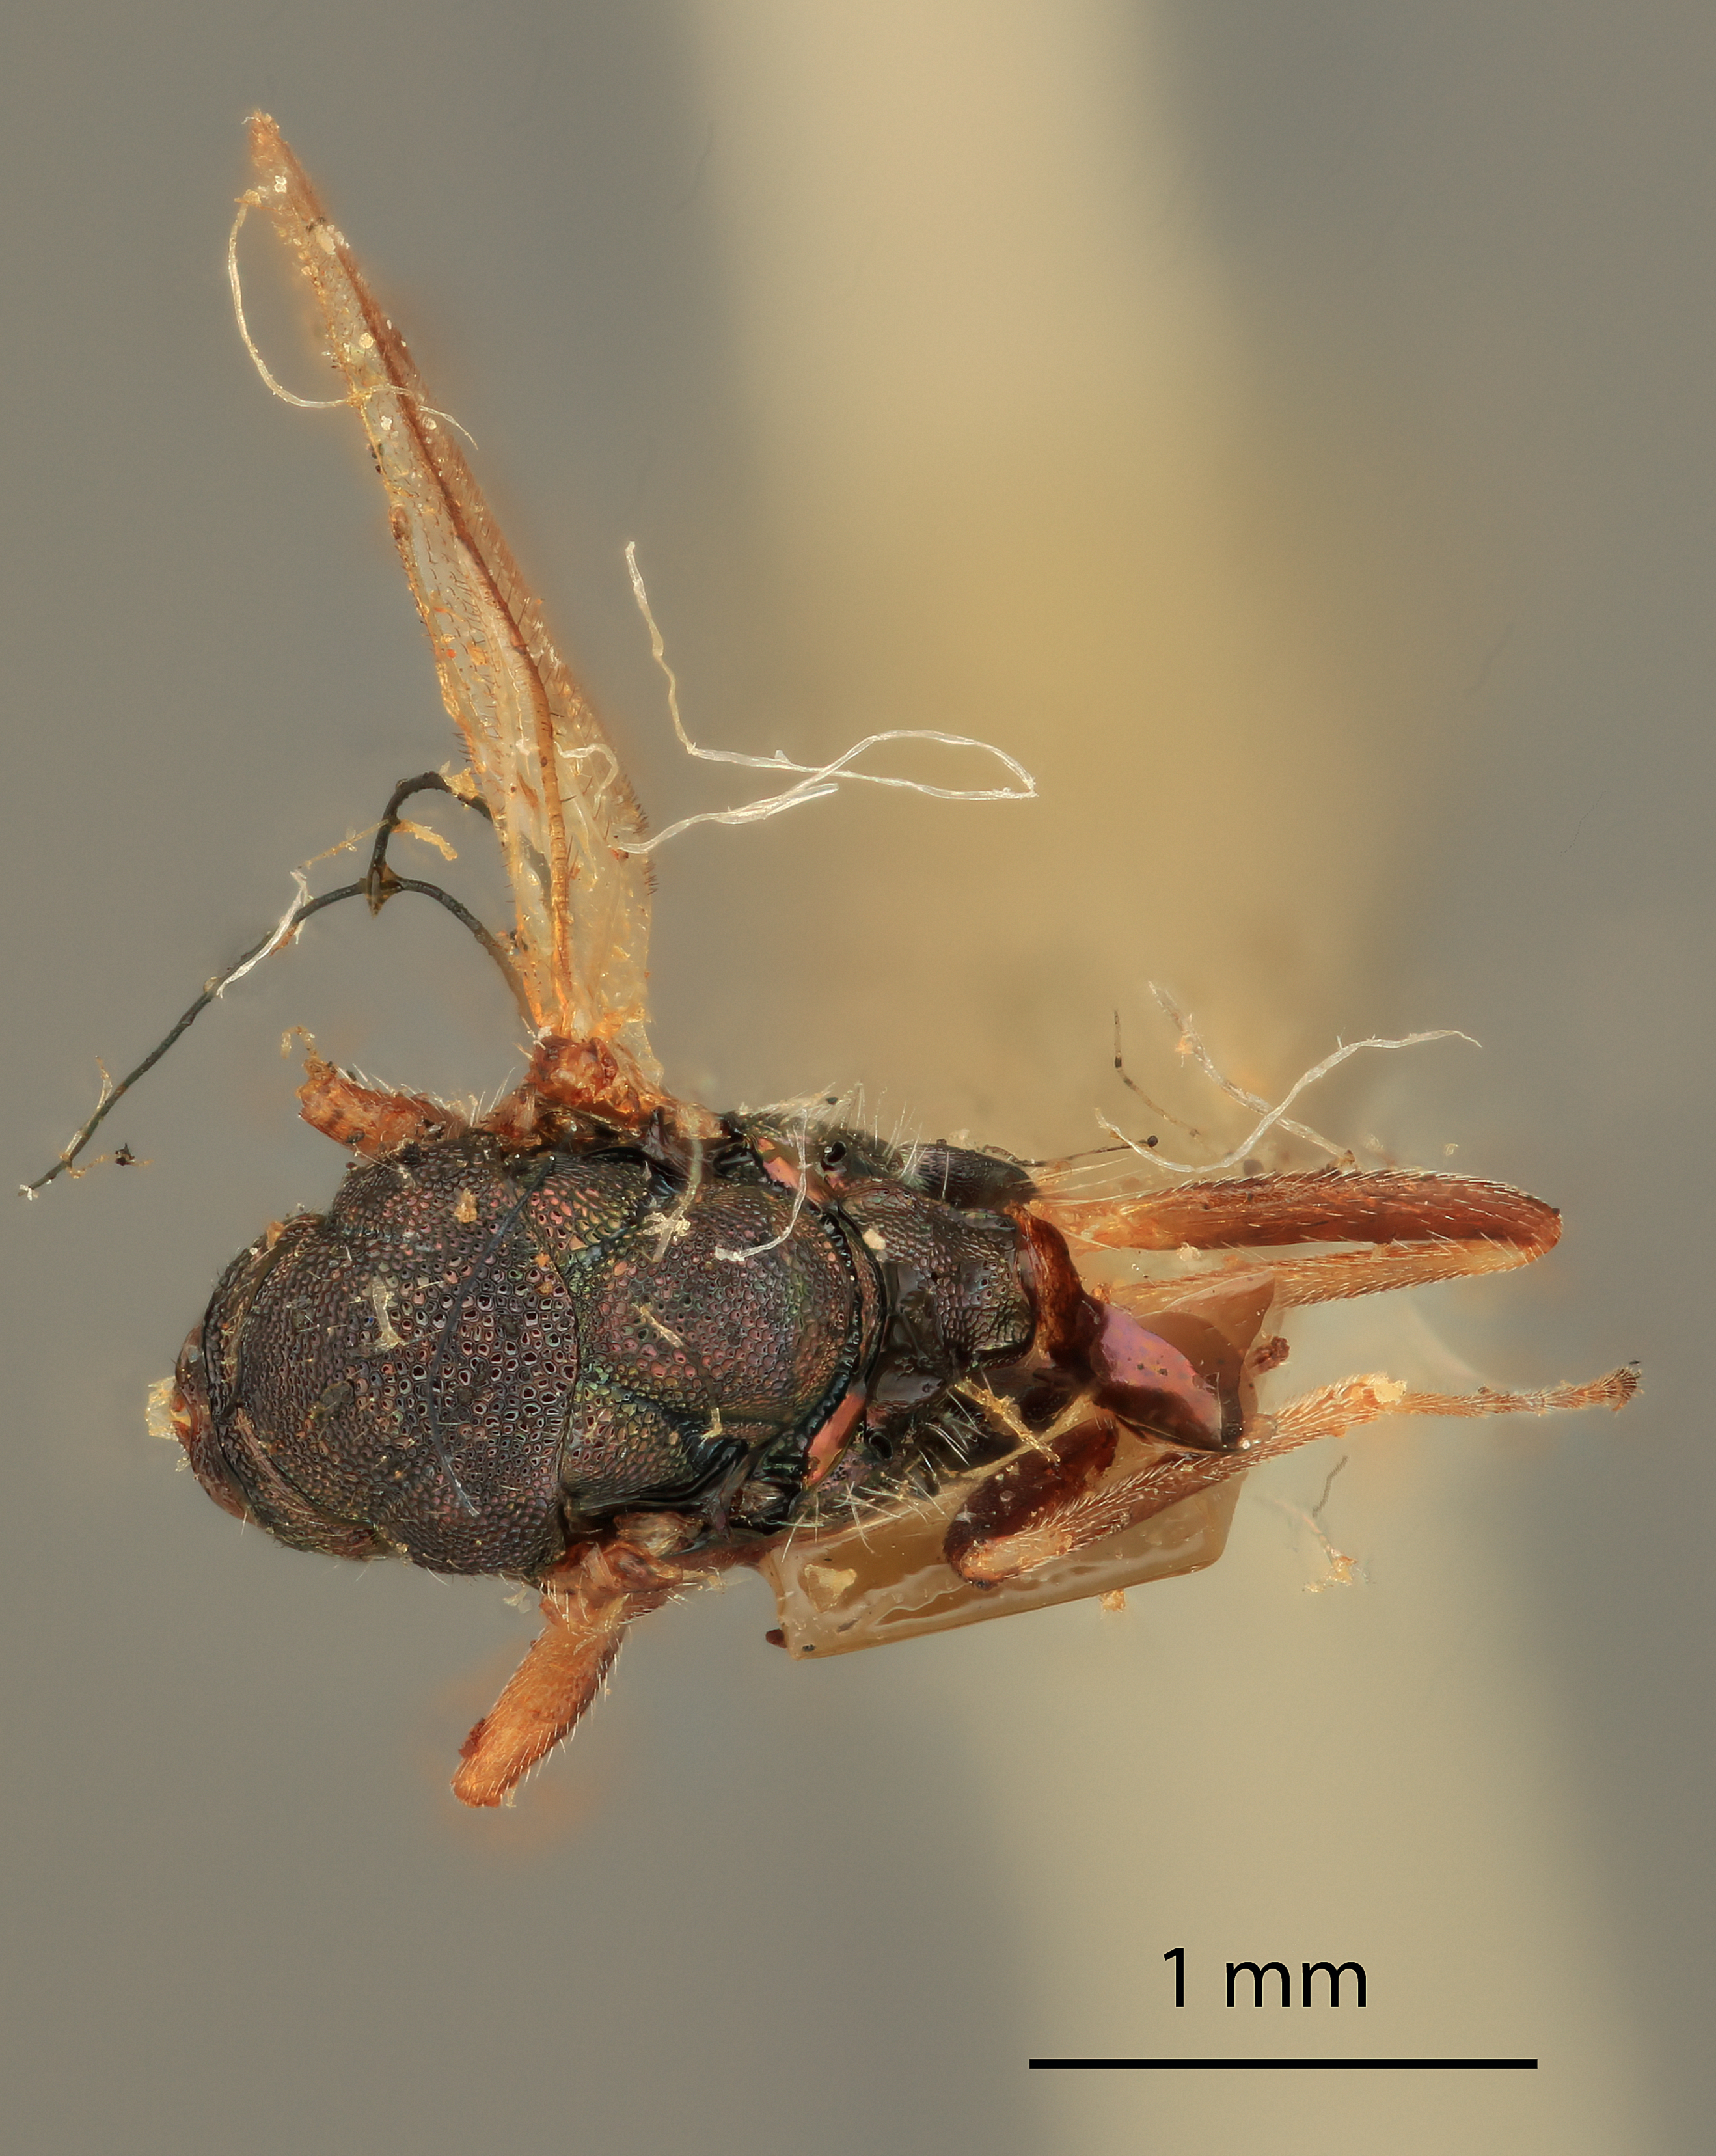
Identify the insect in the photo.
Caenacis asinus
